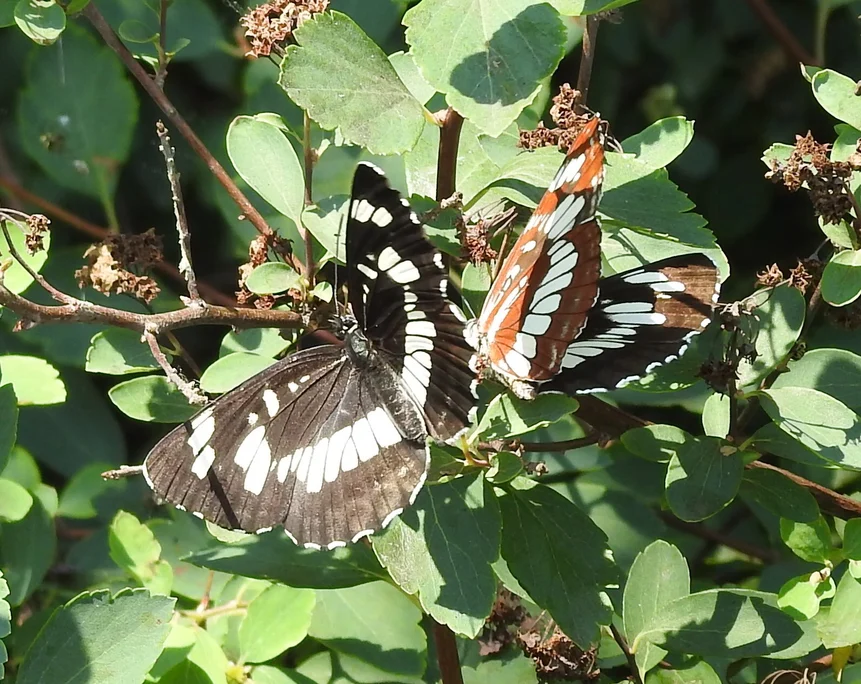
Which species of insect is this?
Neptis rivularis
